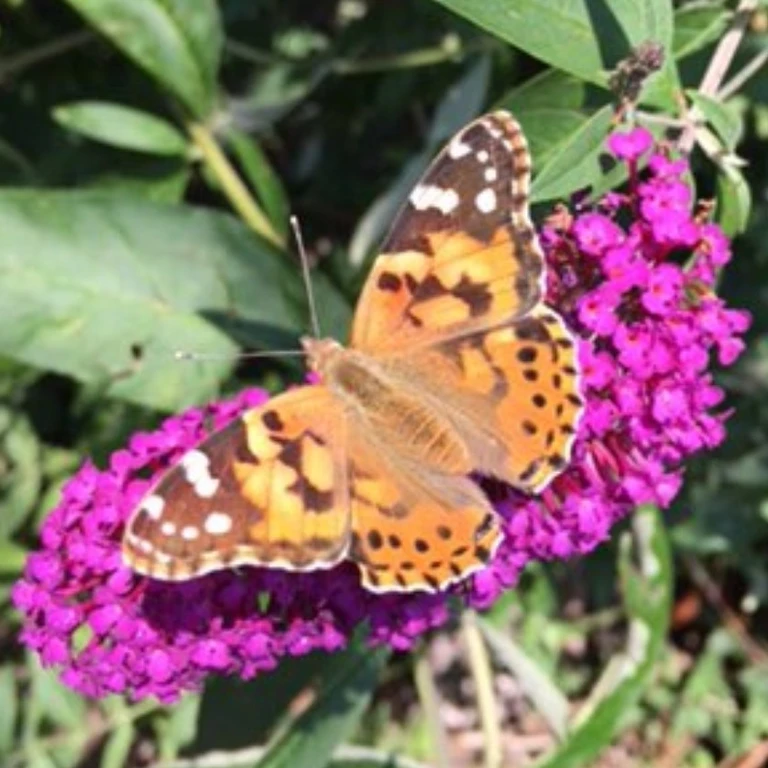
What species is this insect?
Vanessa cardui
